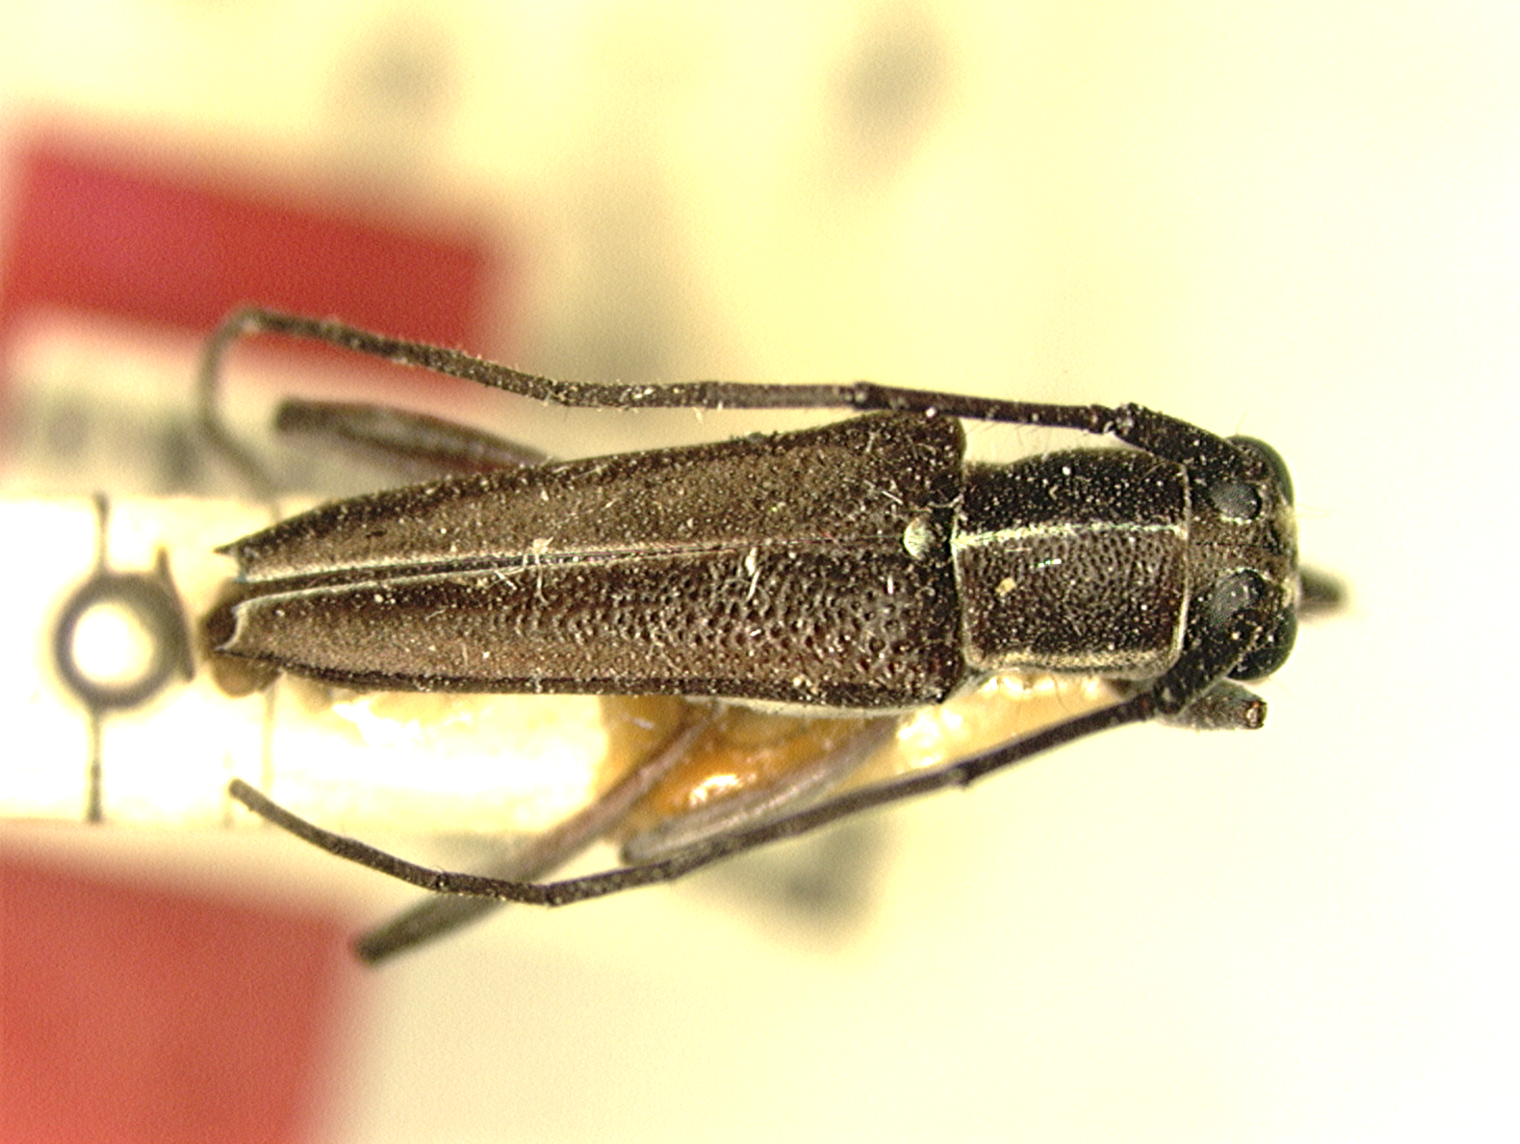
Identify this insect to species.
Glenea indistinctevittata
